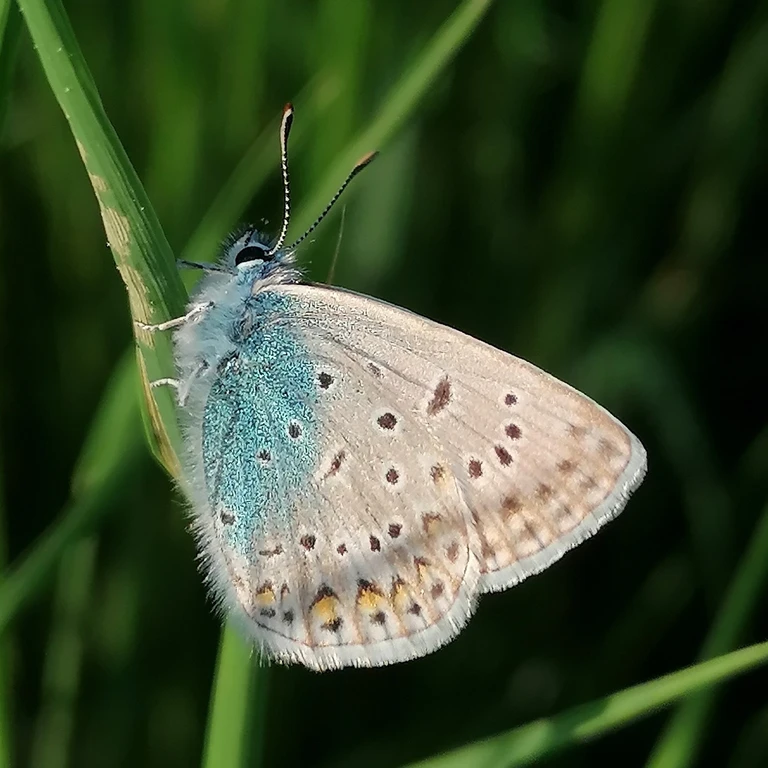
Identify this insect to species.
Polyommatus icarus
